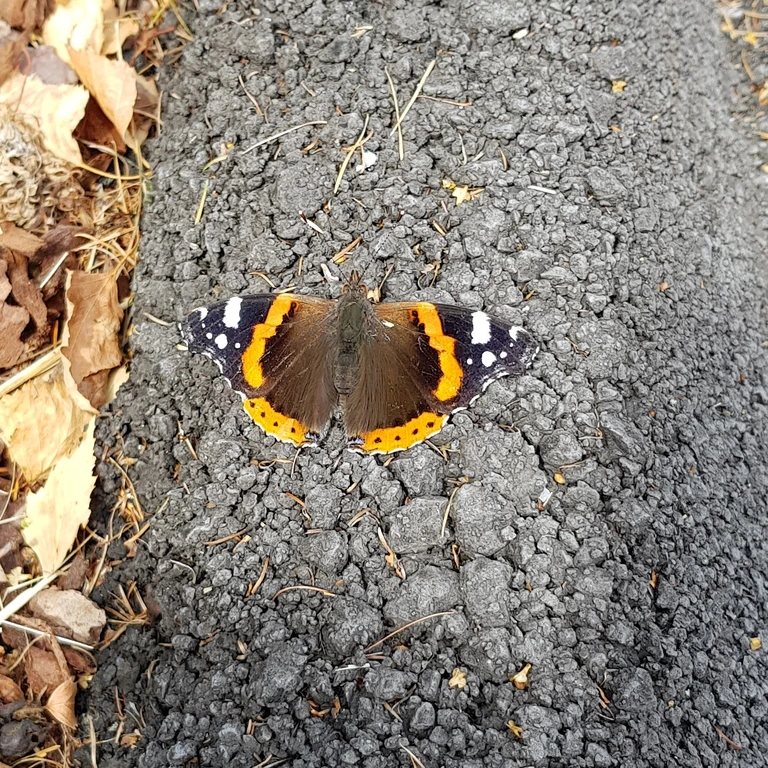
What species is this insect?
Vanessa atalanta
